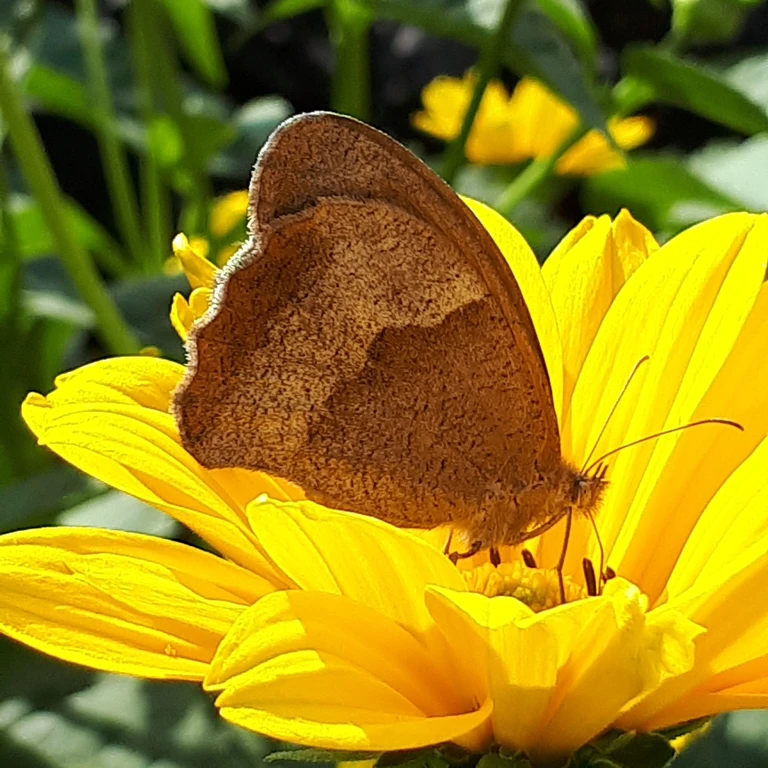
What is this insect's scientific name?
Maniola jurtina
